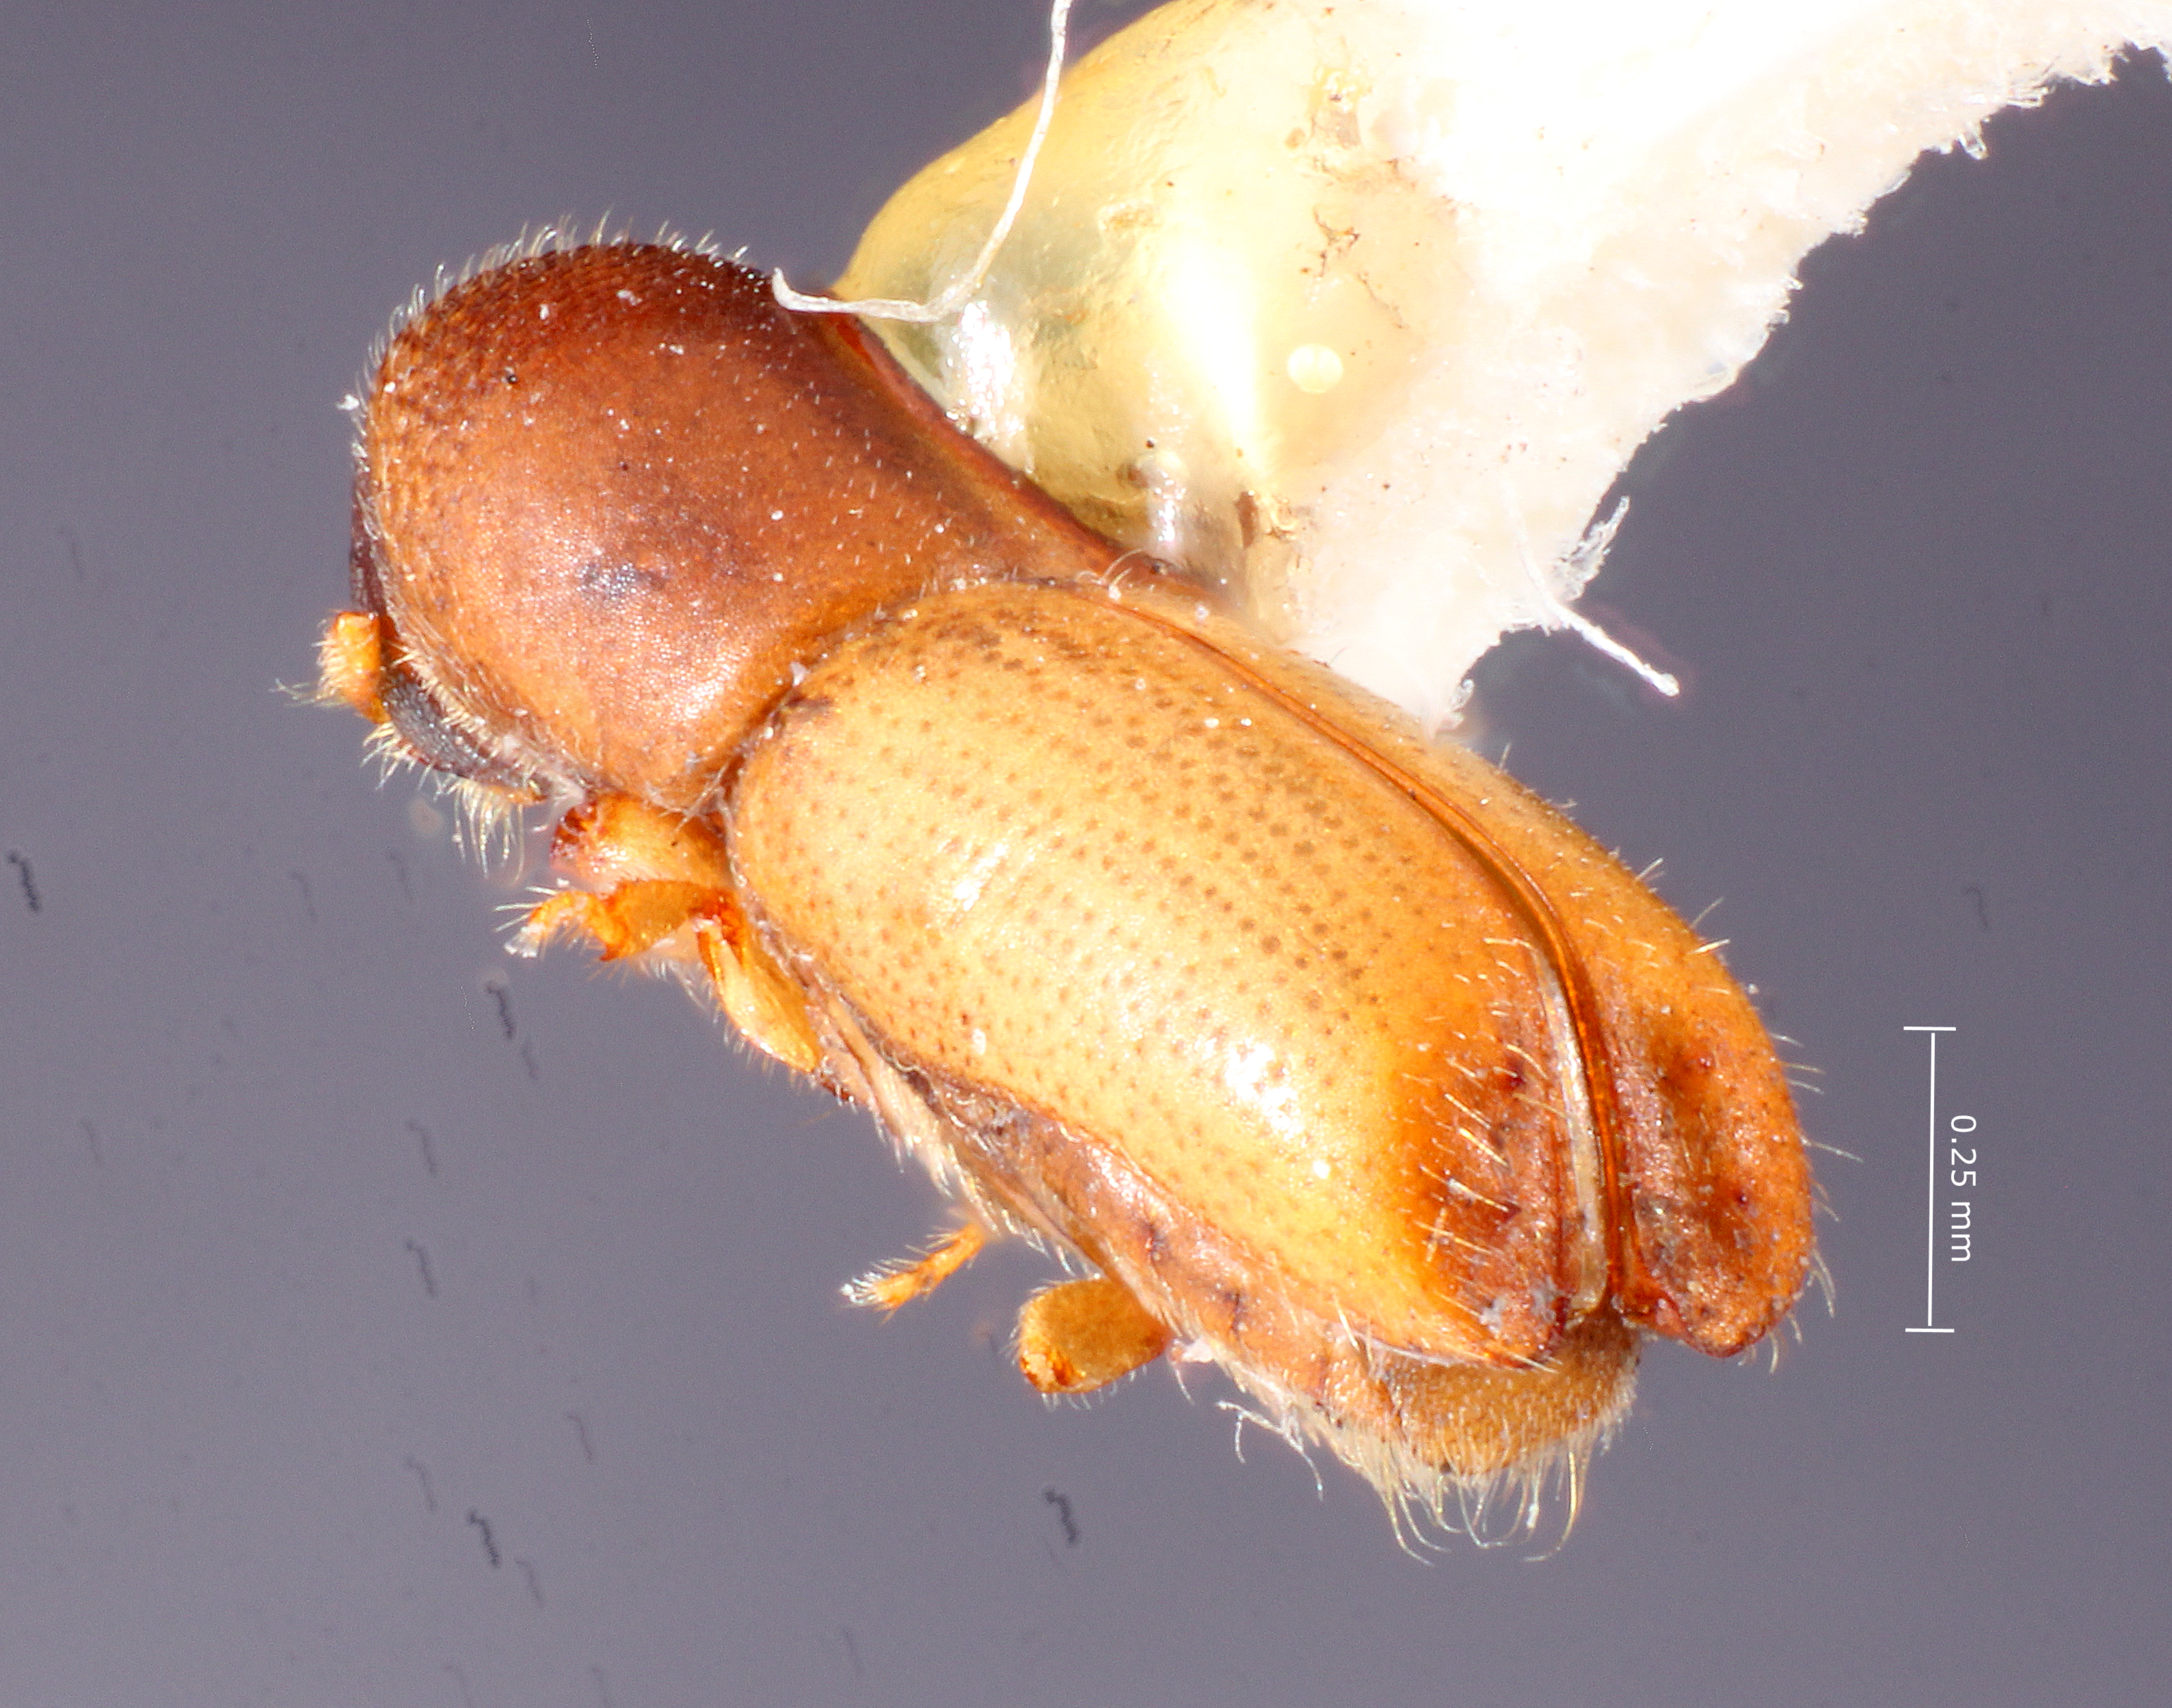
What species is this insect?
Monarthrum proprium
